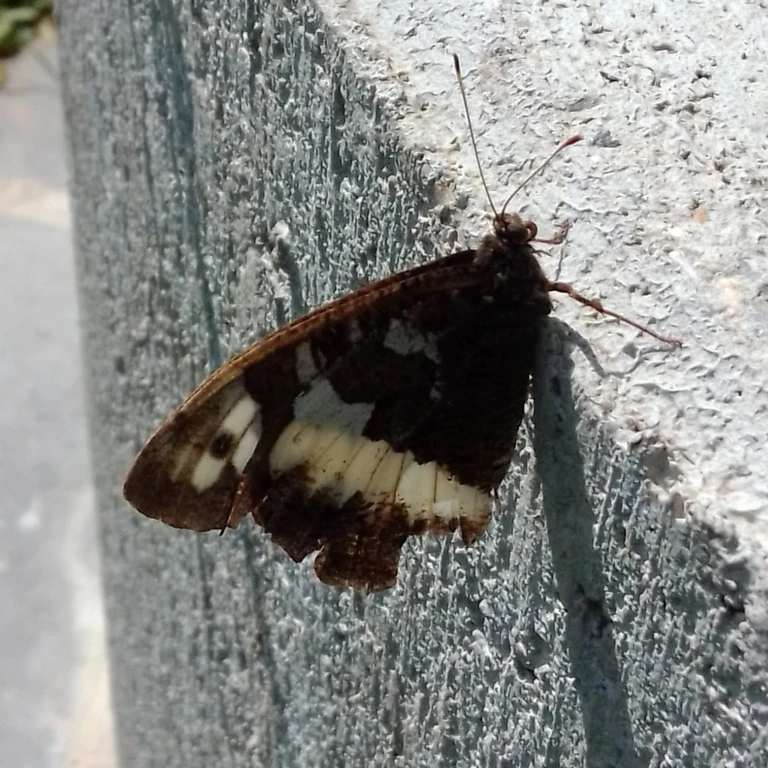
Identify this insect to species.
Brintesia circe
